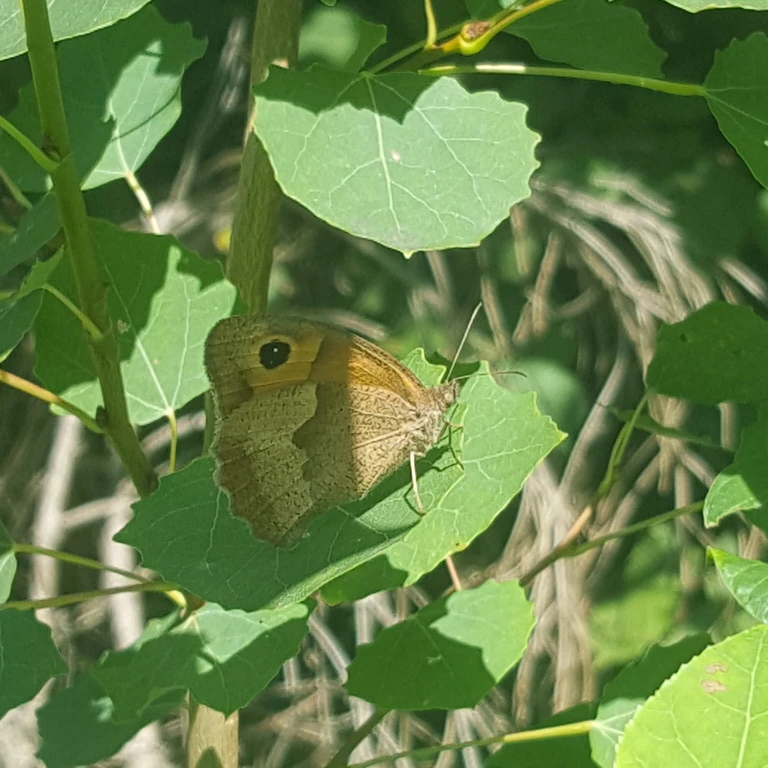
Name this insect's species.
Maniola jurtina
